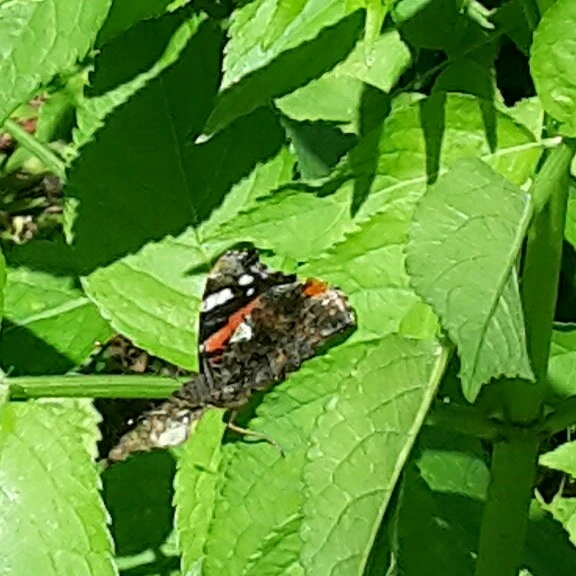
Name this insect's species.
Vanessa atalanta
